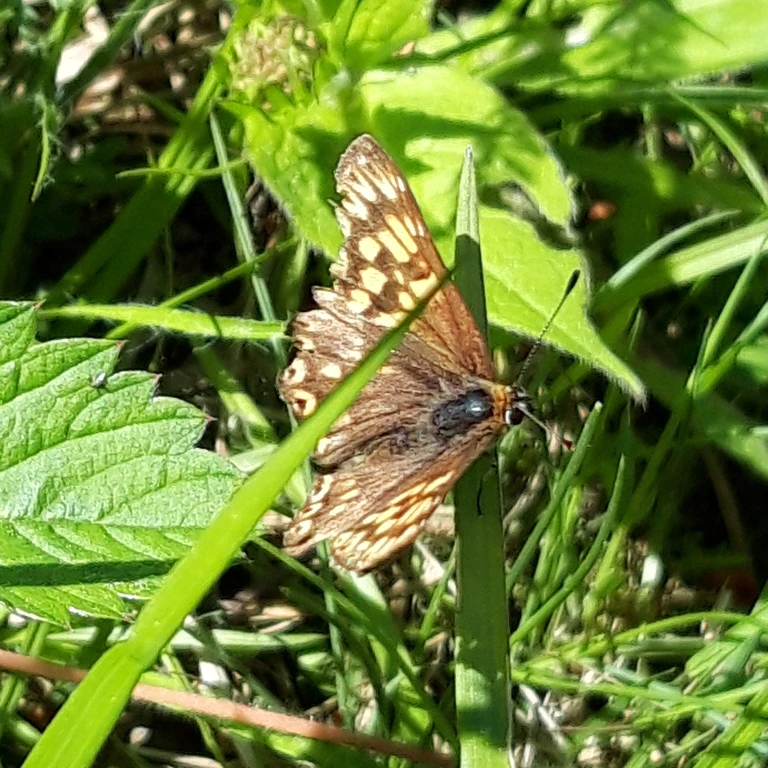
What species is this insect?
Hamearis lucina
